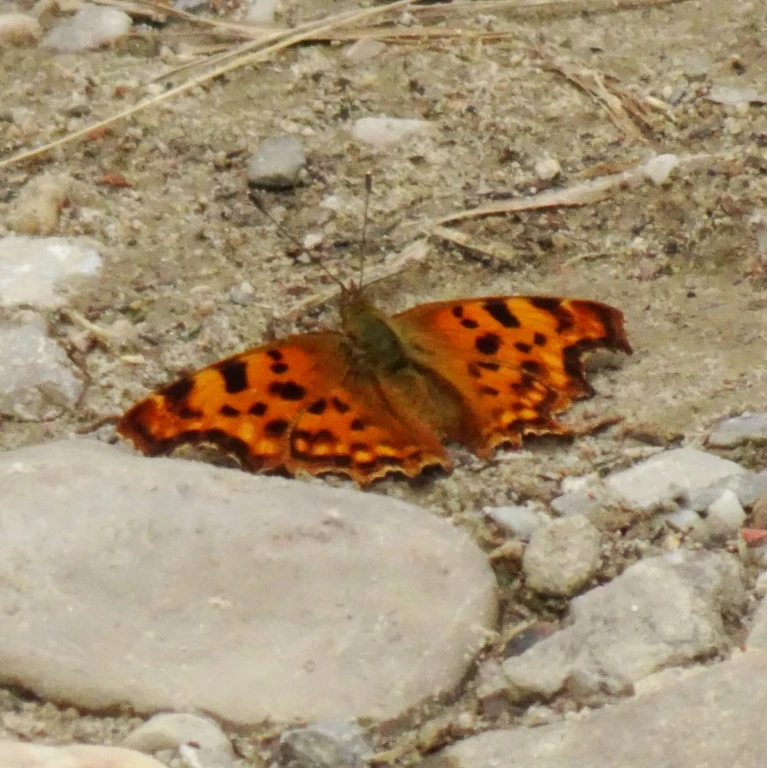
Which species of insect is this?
Polygonia c-album
